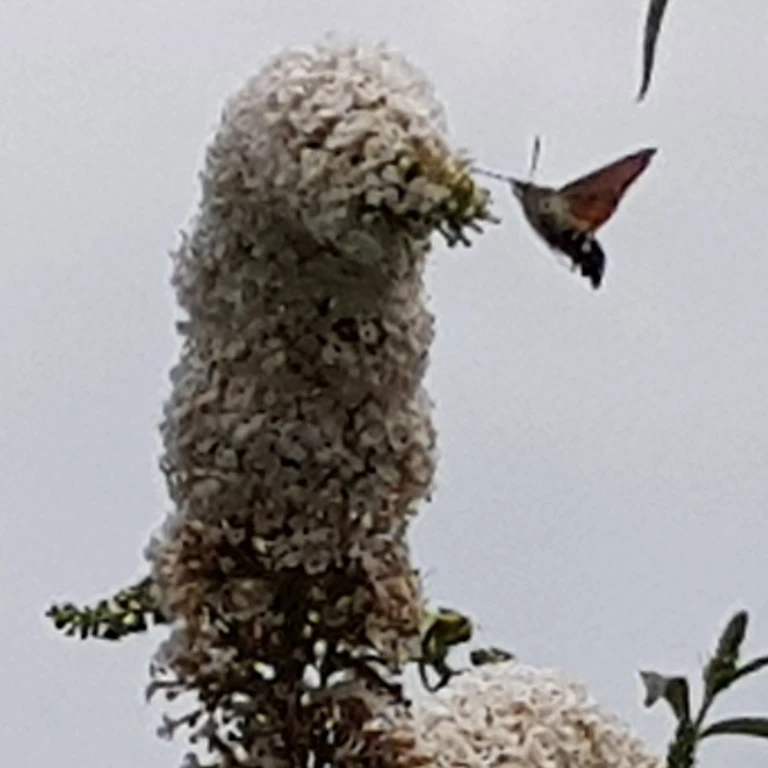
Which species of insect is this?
Macroglossum stellatarum
